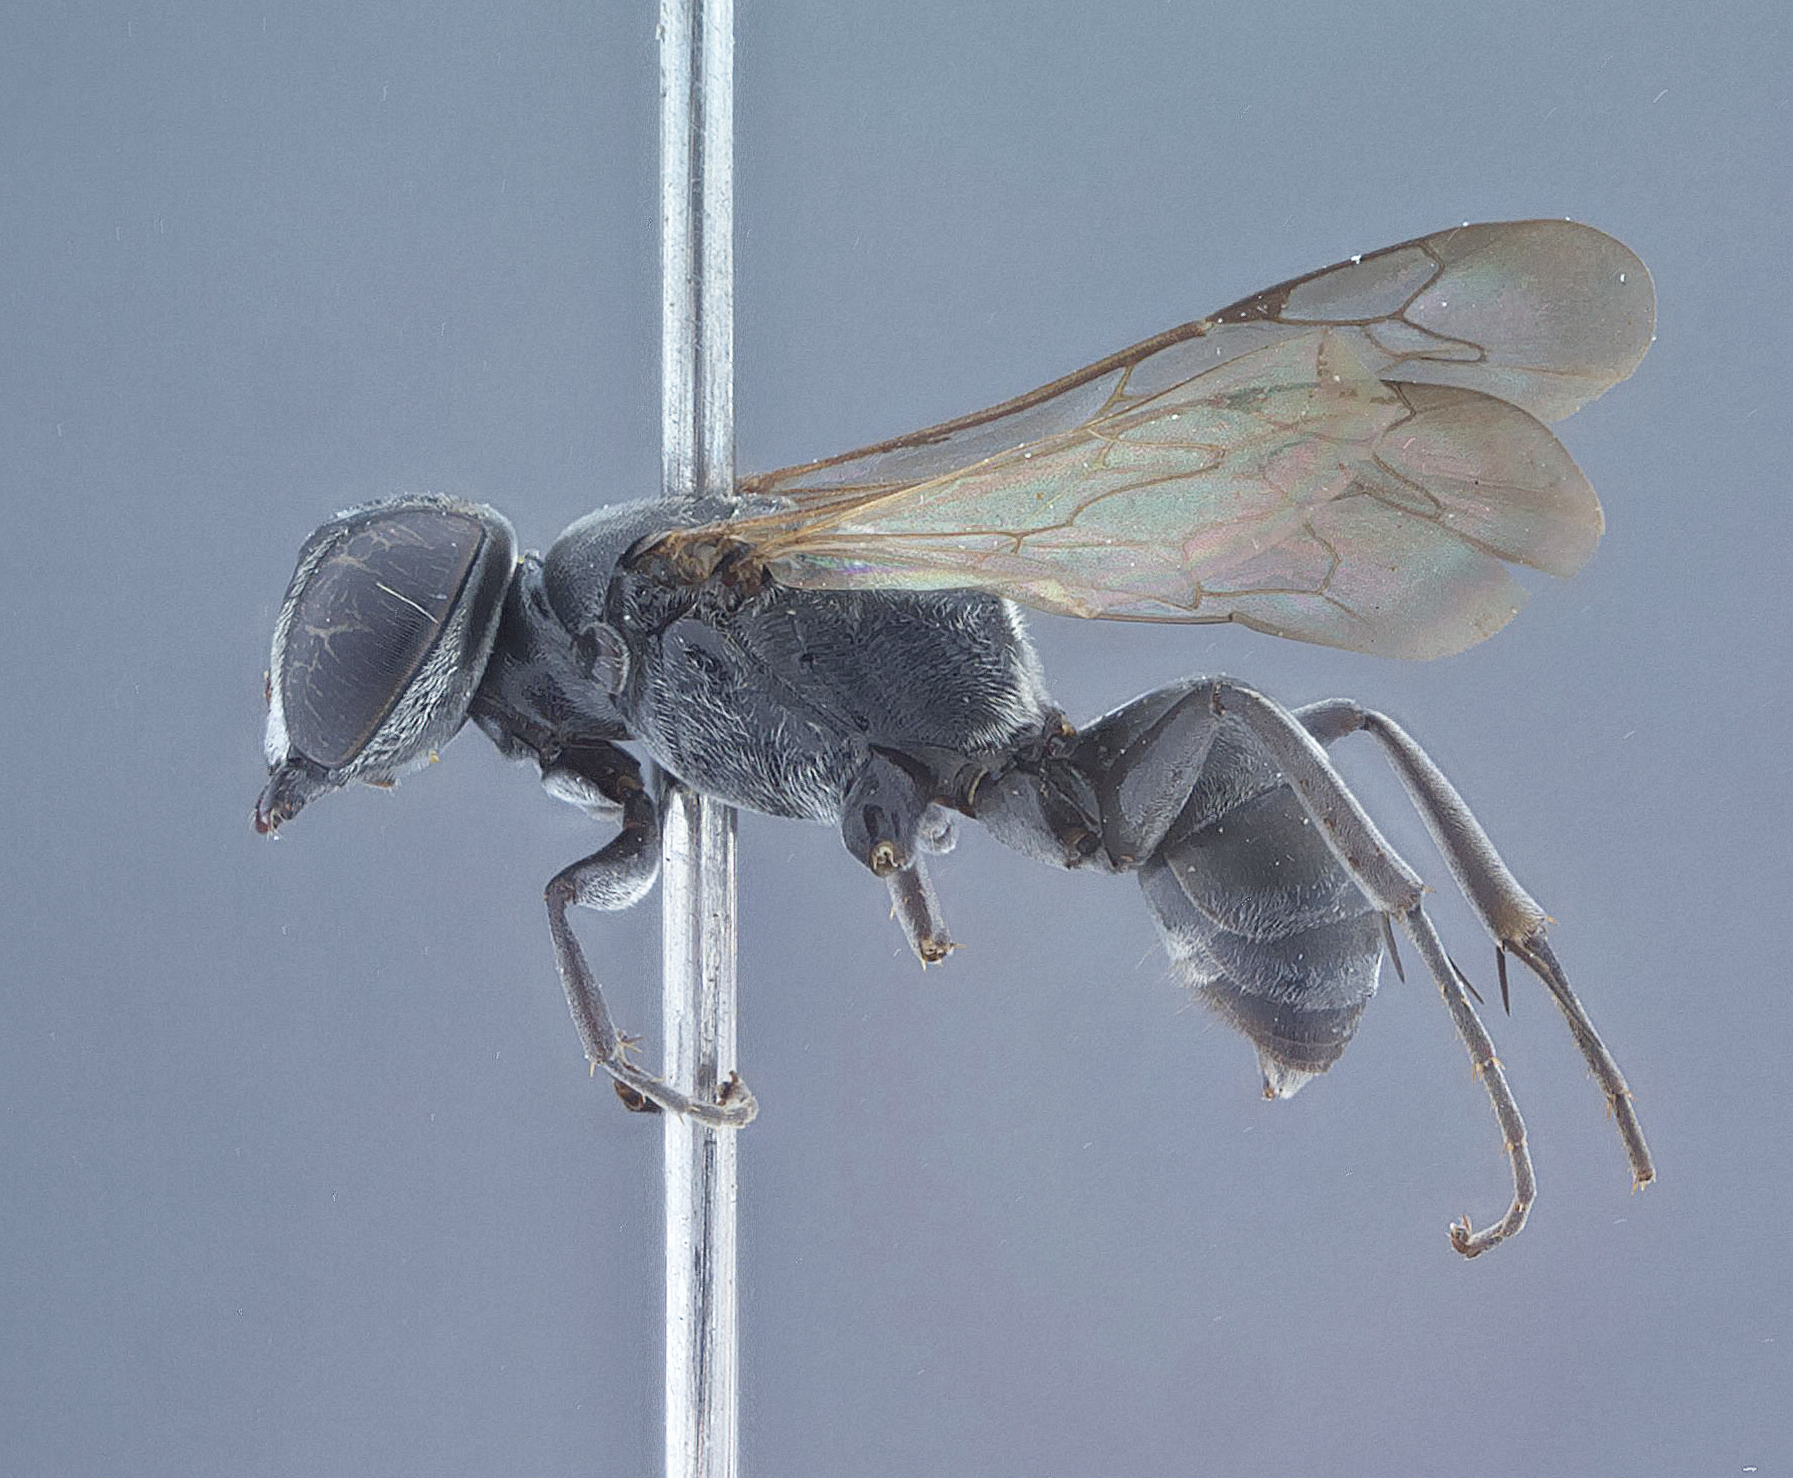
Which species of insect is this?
Liris punctata
